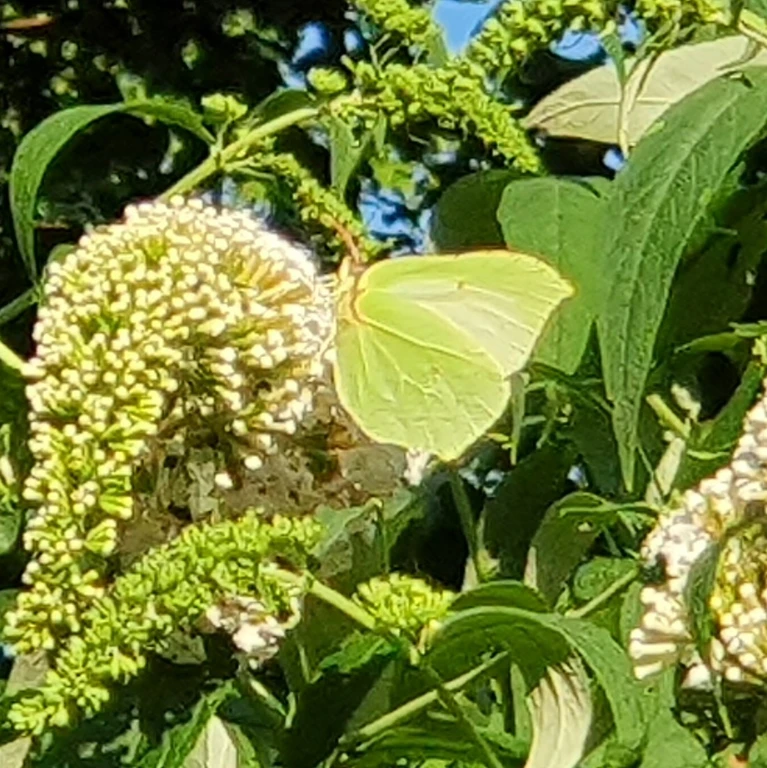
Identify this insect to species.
Gonepteryx rhamni
